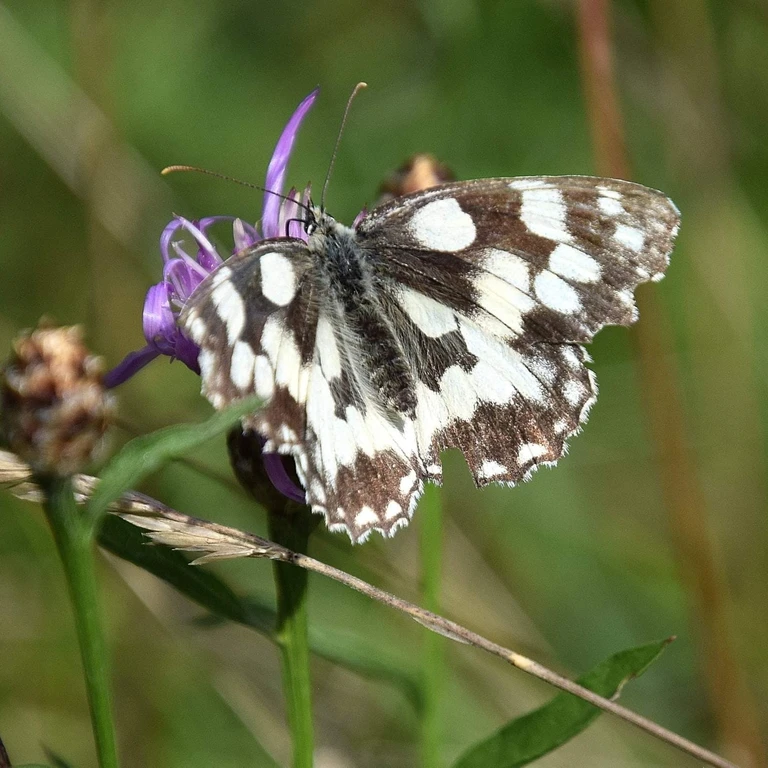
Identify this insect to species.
Melanargia galathea
